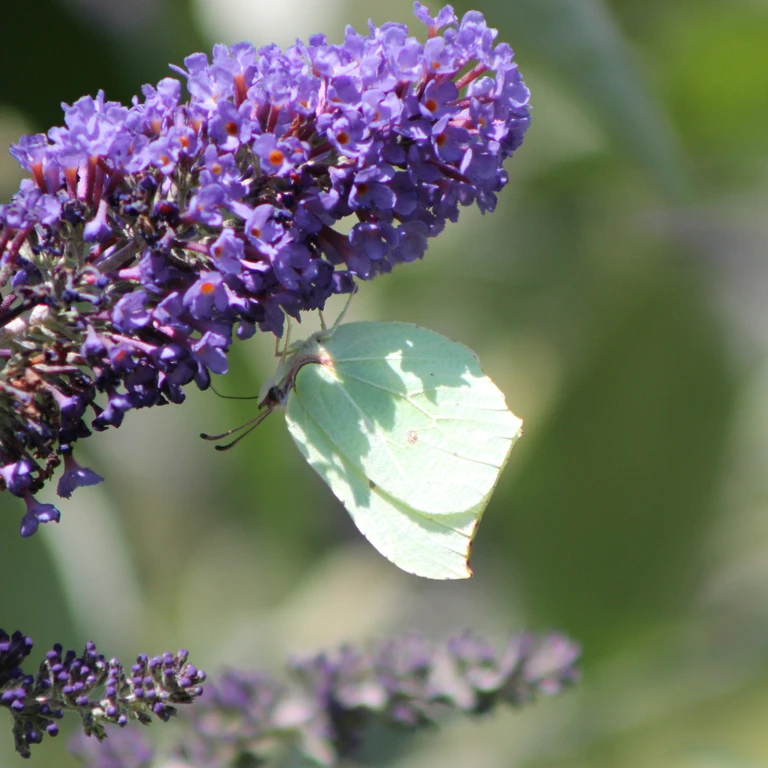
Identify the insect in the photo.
Gonepteryx rhamni
